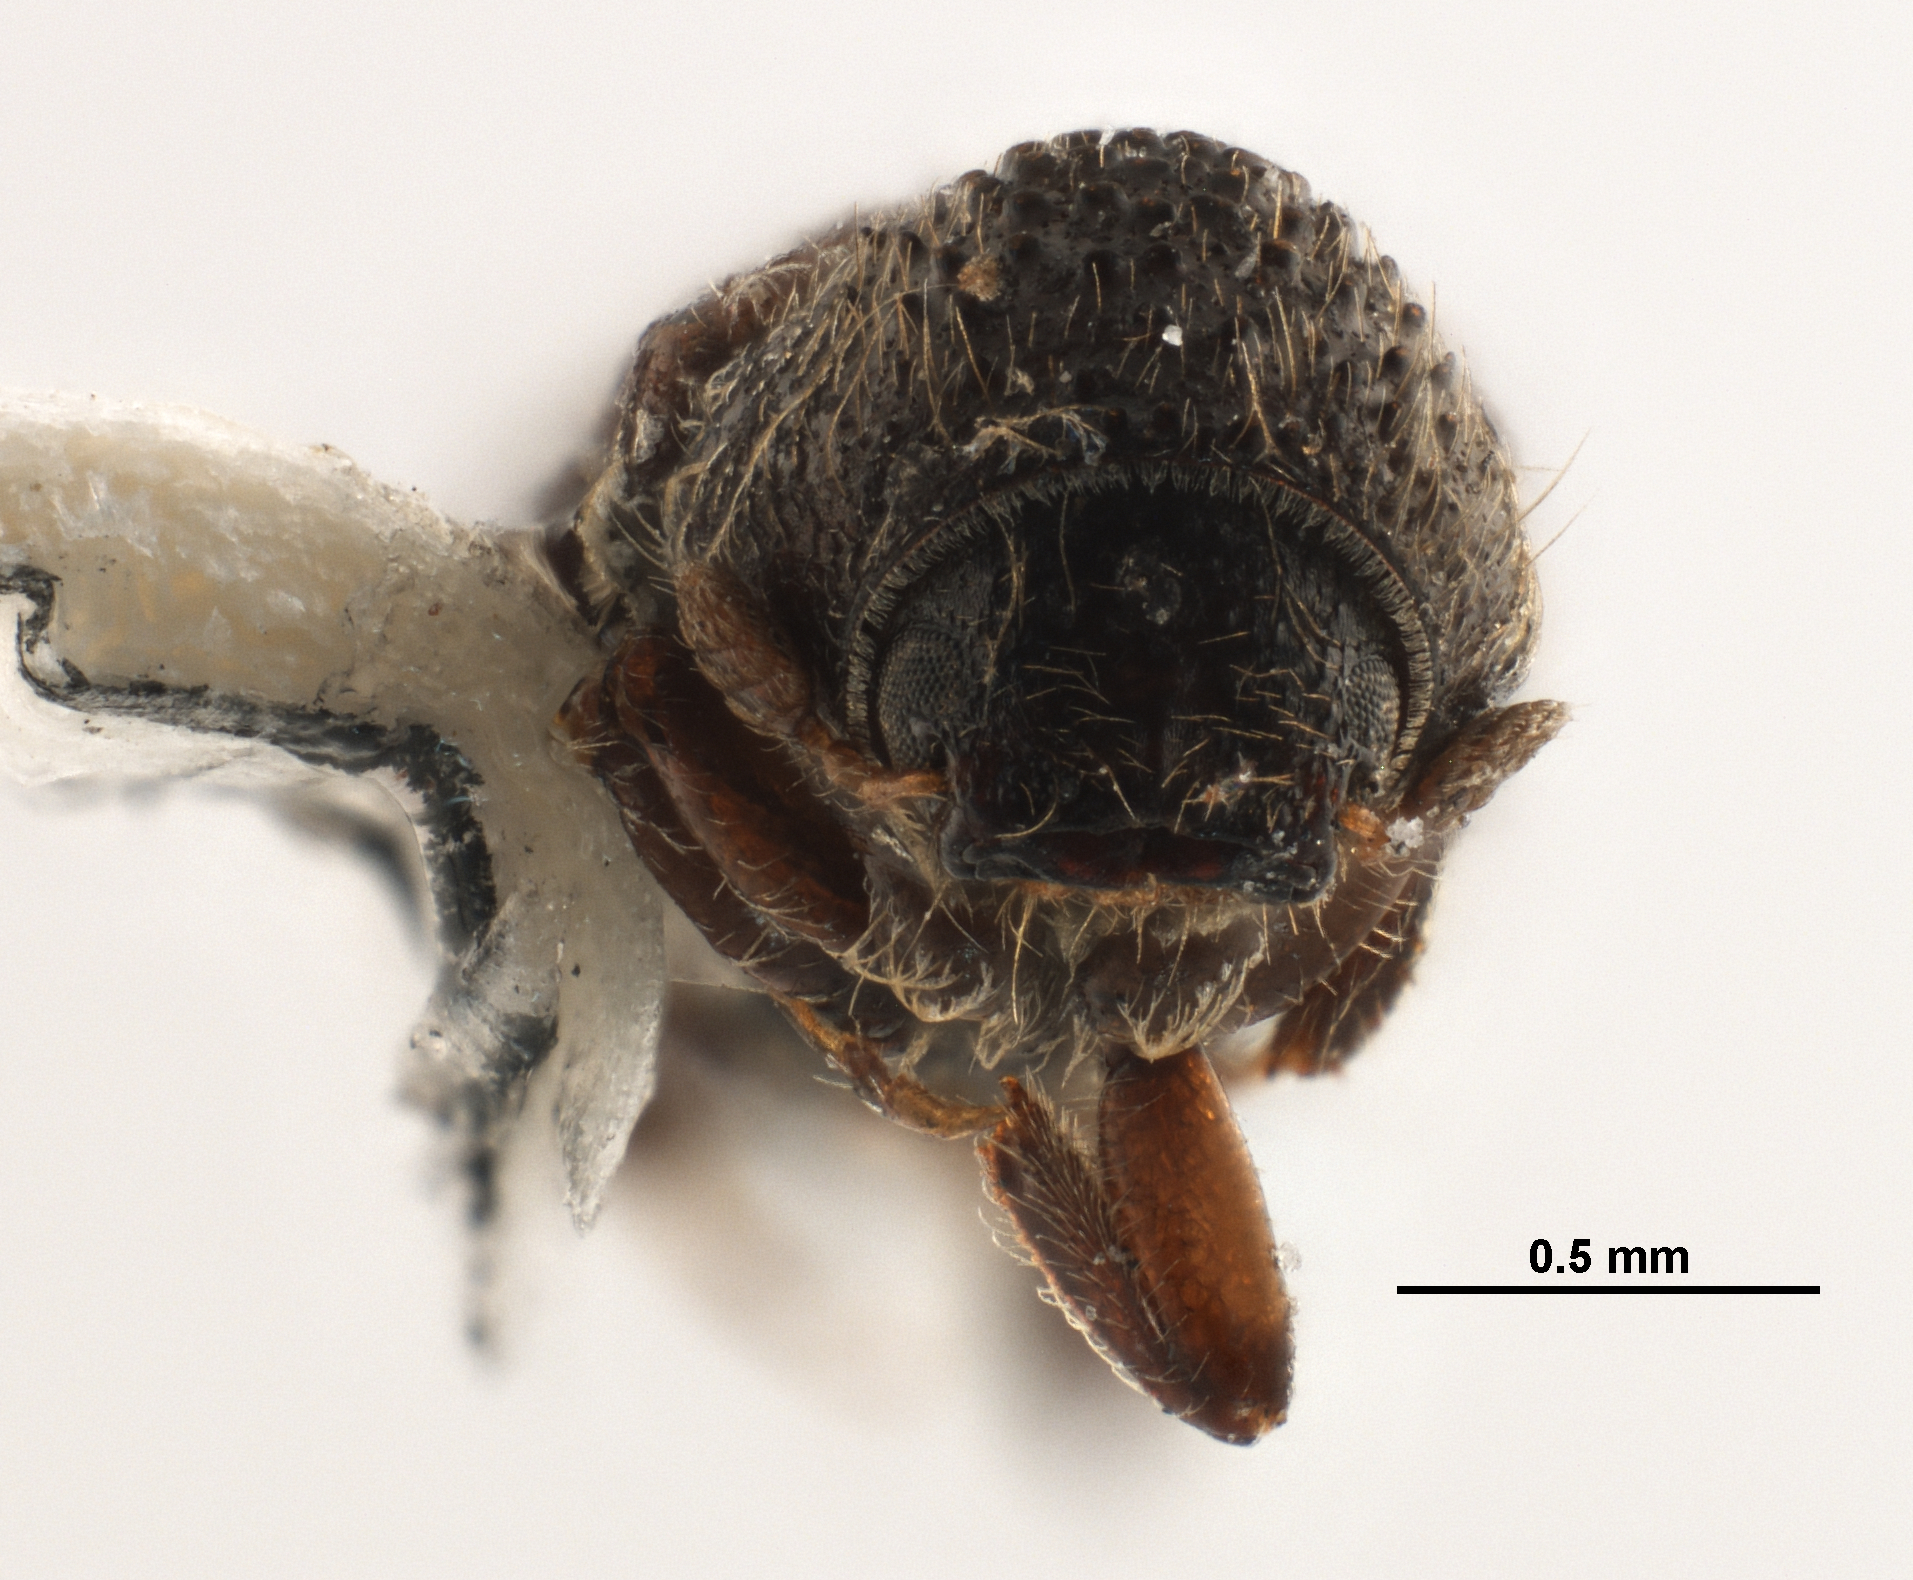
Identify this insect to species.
Cryphalus strohmeyeri
